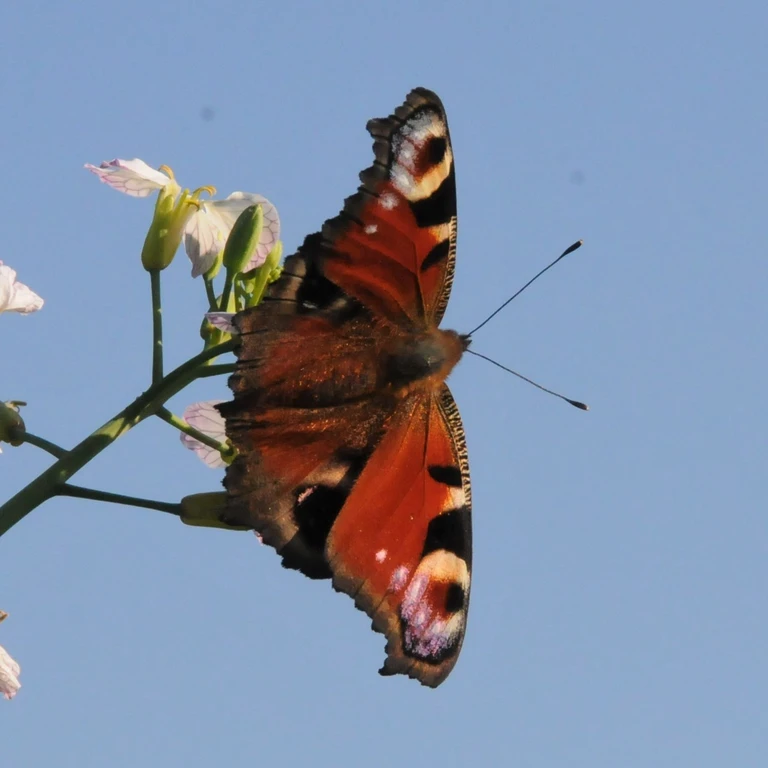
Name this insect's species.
Aglais io
